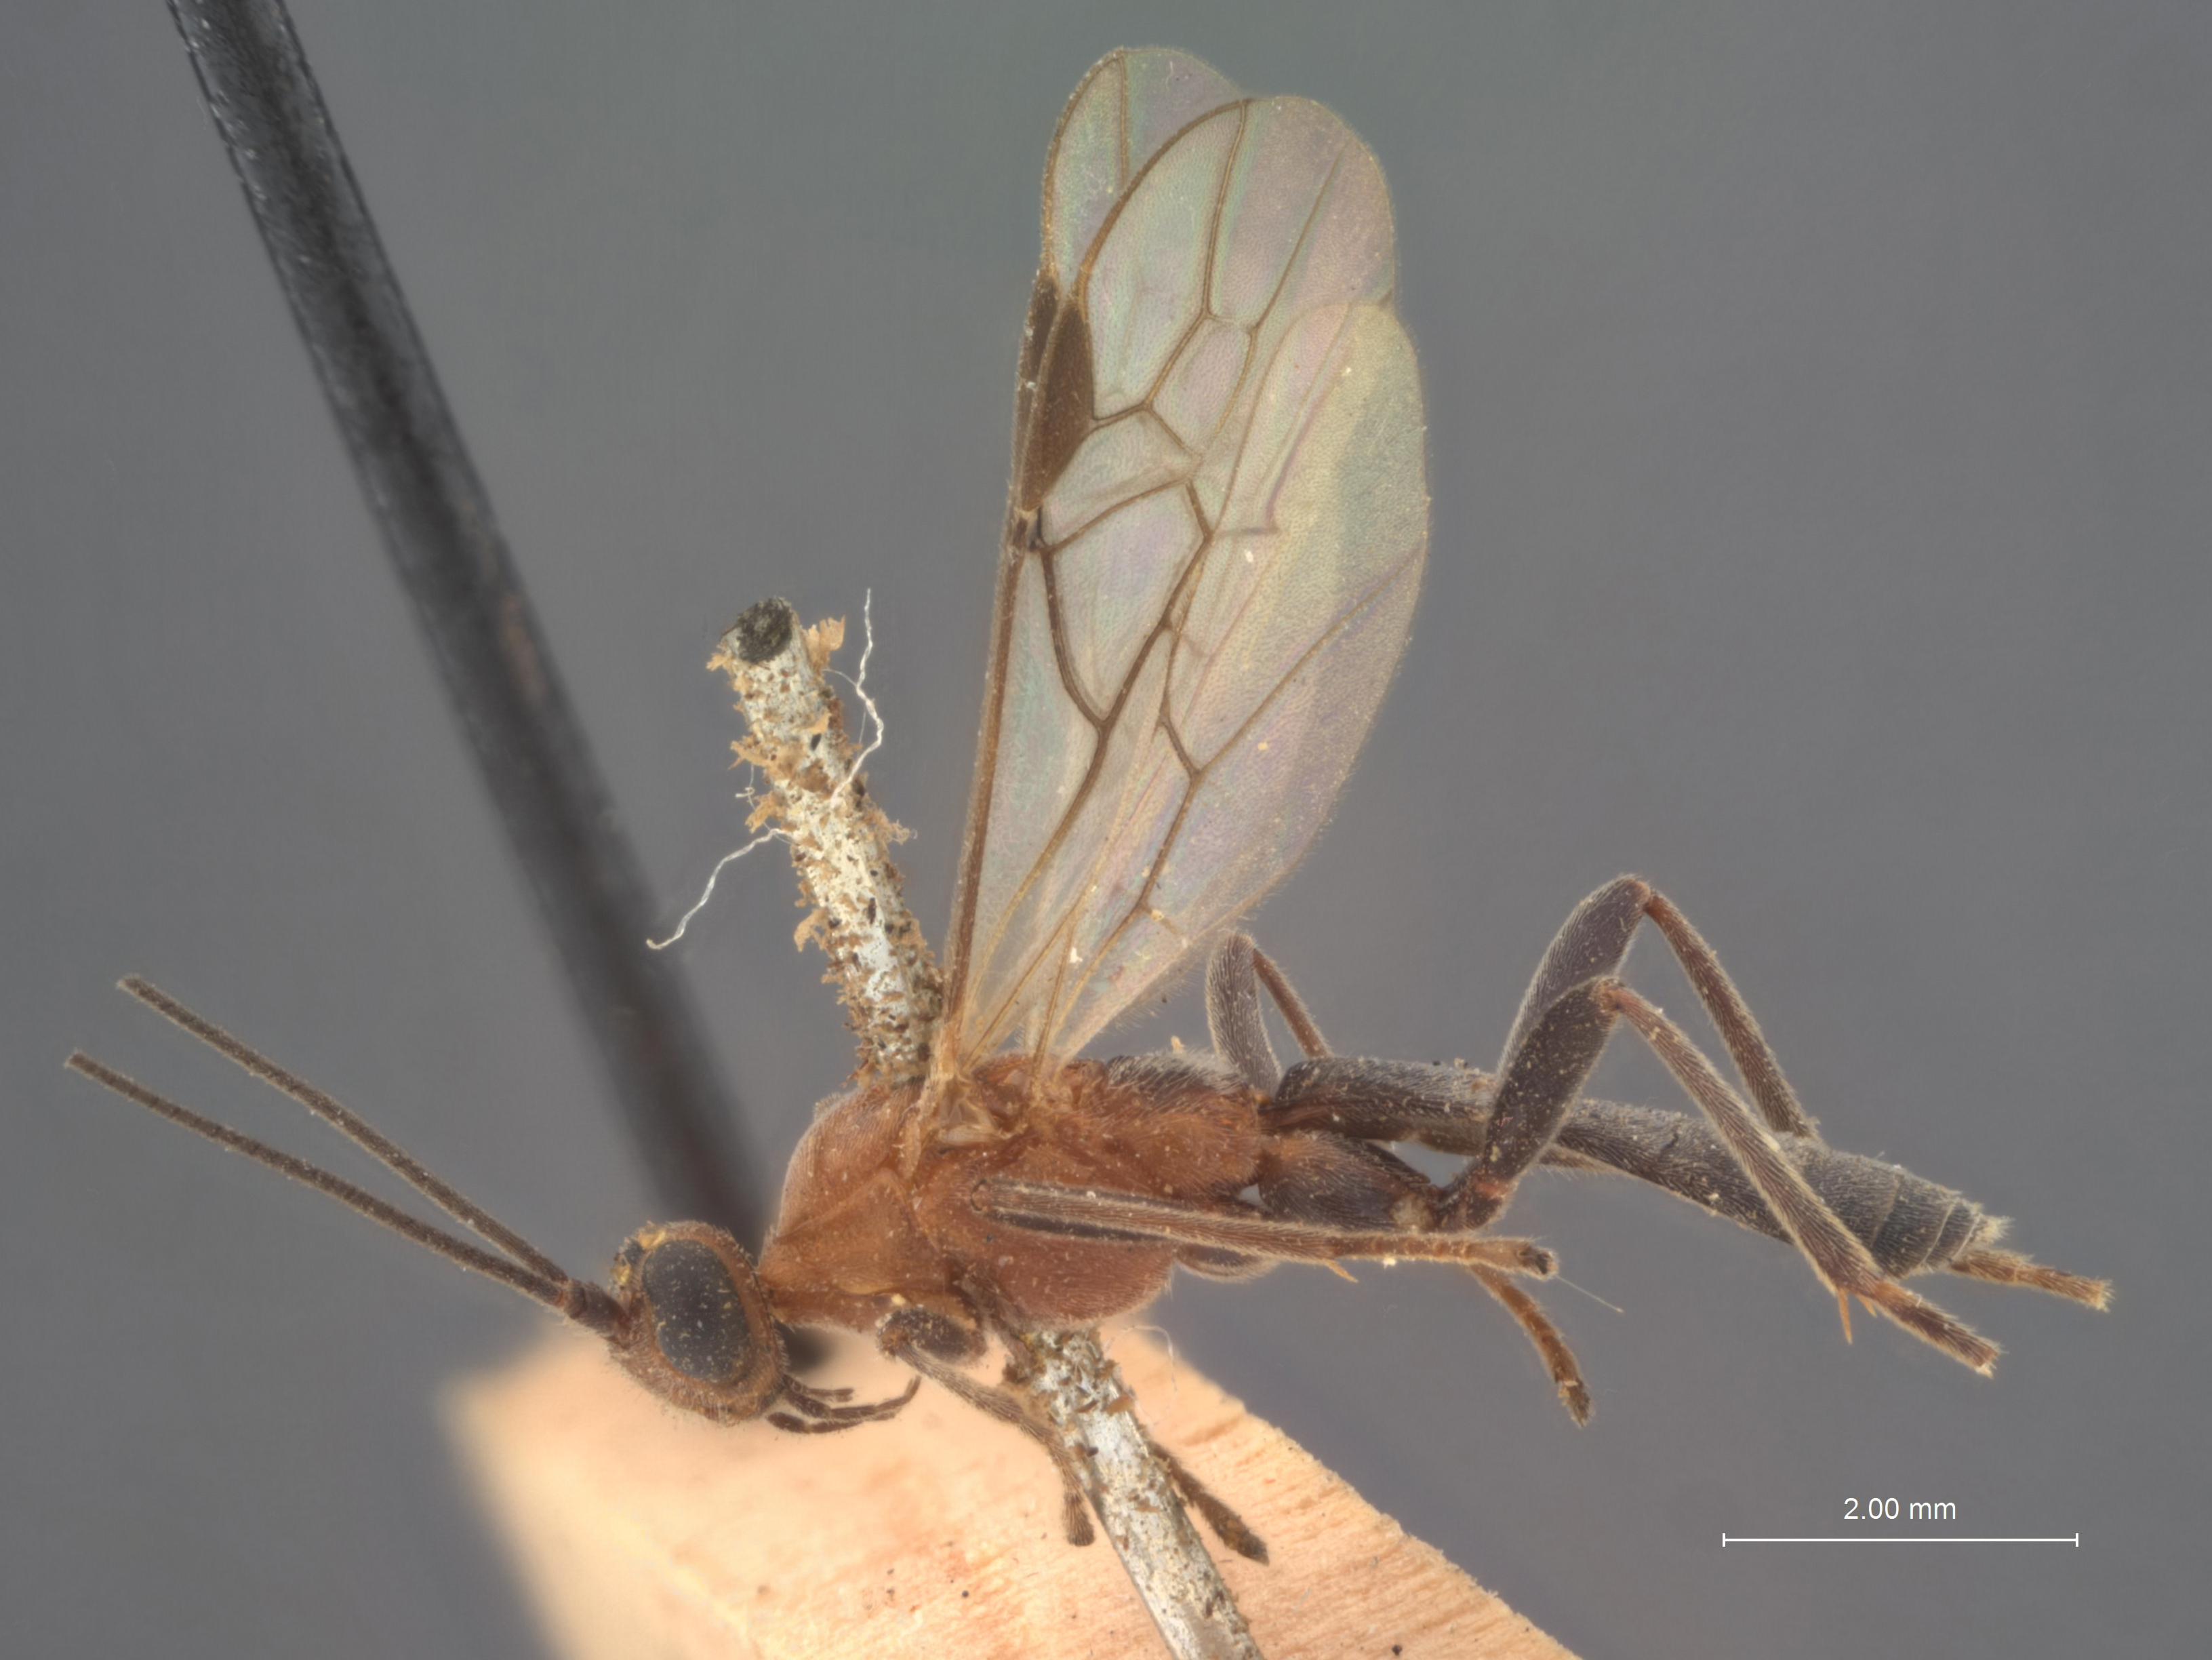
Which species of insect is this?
Rogas metanastriae
